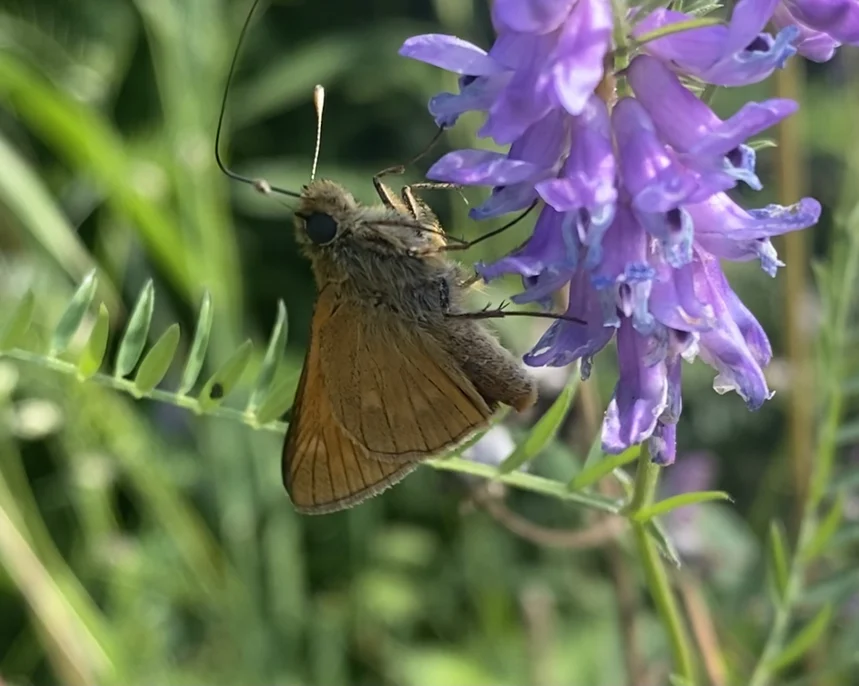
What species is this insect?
Ochlodes sylvanus (also Ochlodes venata)
